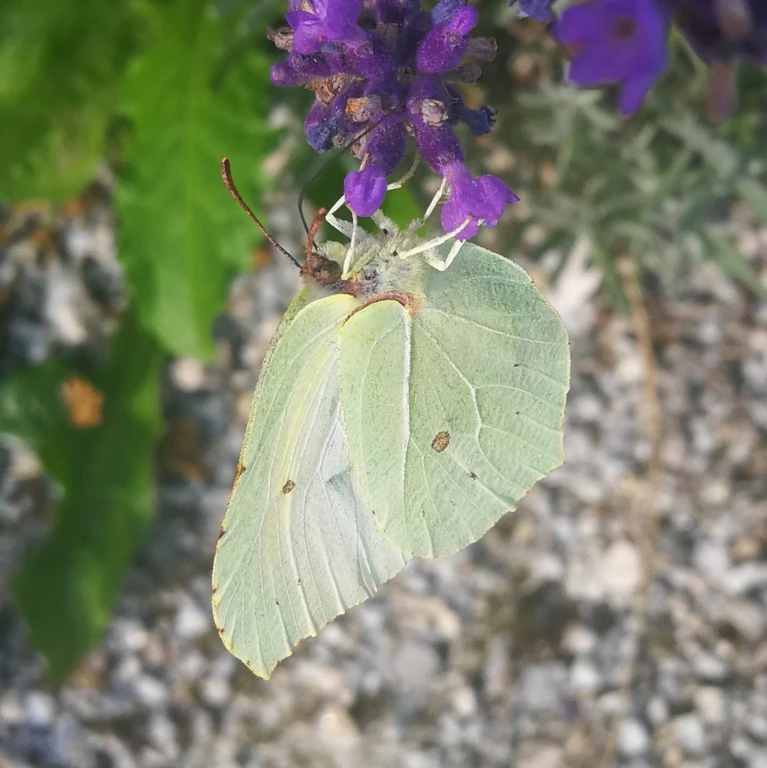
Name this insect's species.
Gonepteryx rhamni
